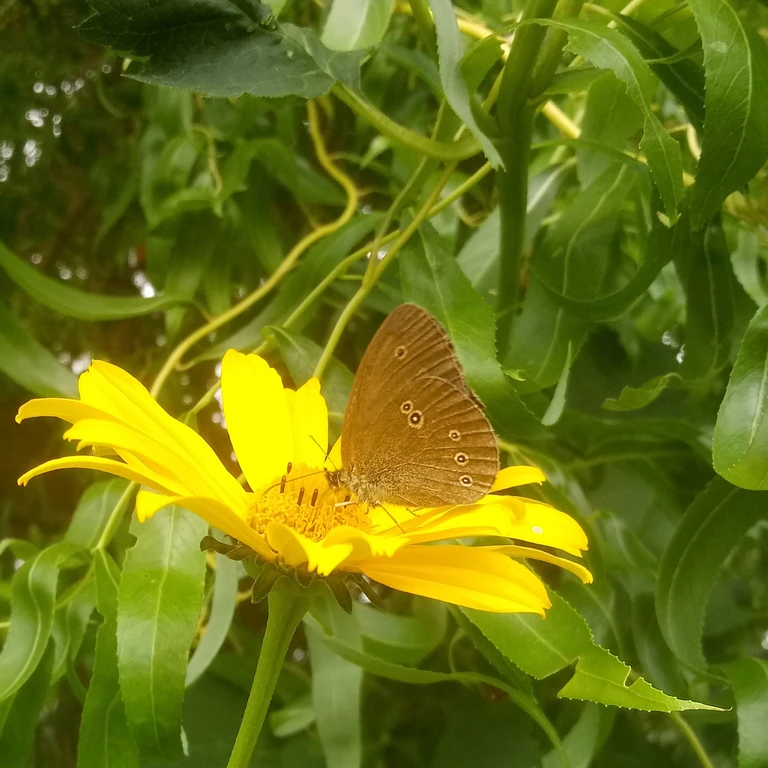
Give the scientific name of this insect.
Aphantopus hyperantus
